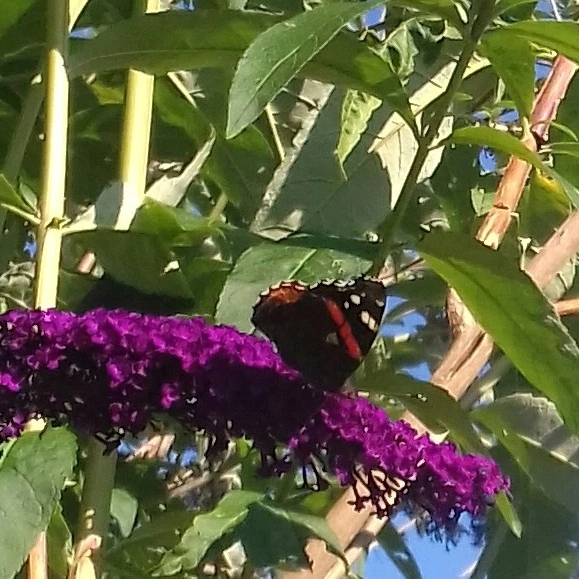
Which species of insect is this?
Vanessa atalanta
